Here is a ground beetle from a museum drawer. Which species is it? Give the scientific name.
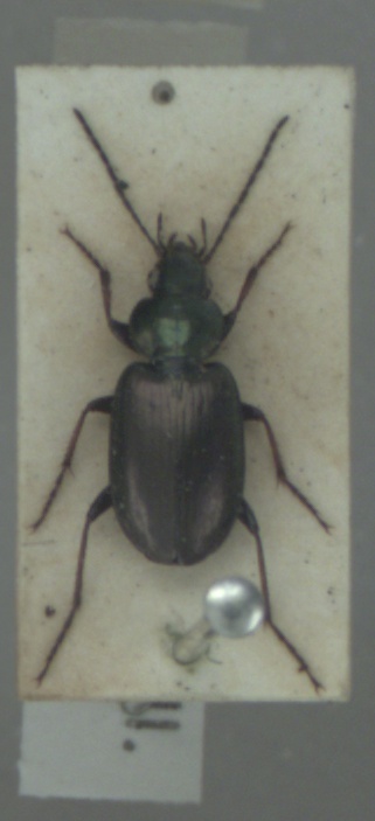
Agonum muelleri
